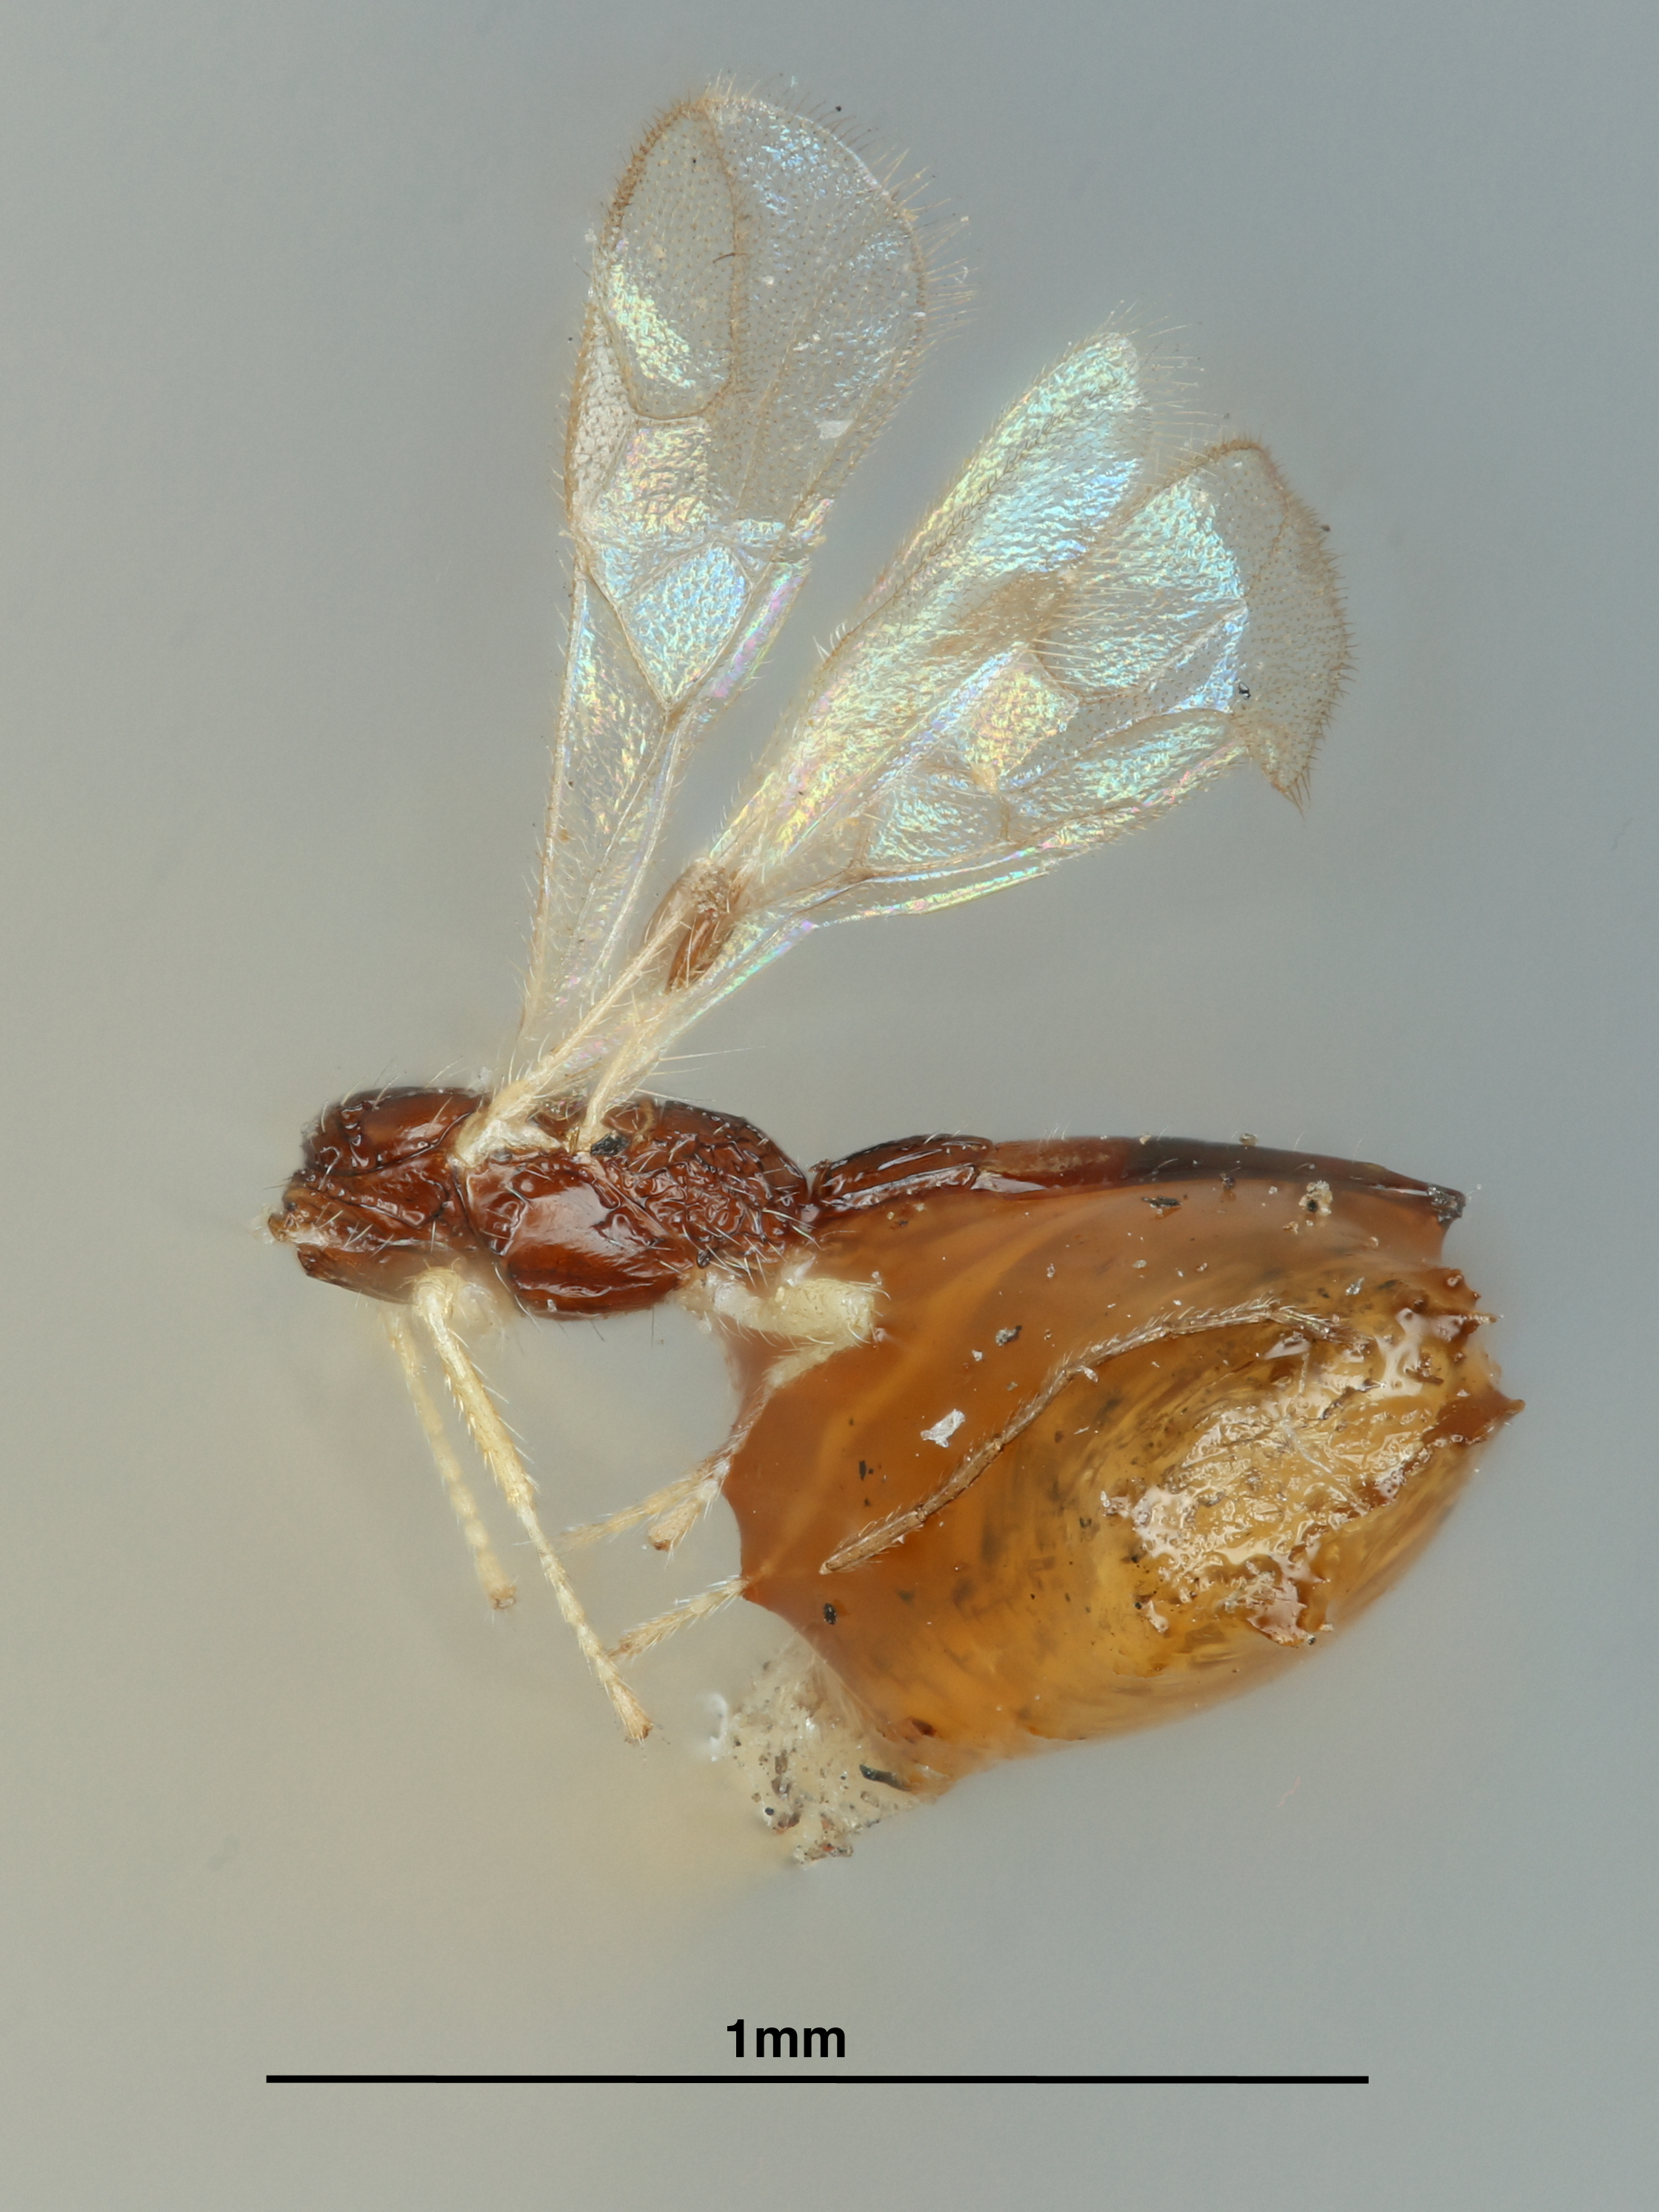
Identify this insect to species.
Hecabolus rubrocinctus
